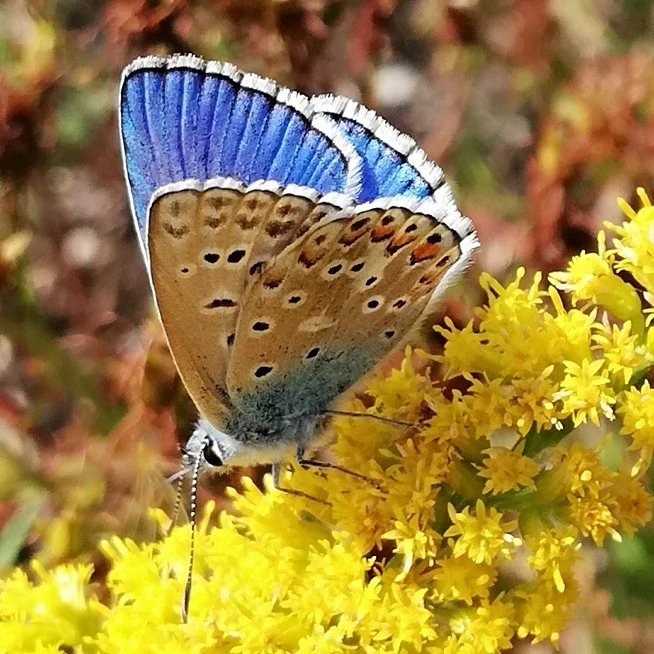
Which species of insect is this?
Lysandra bellargus
